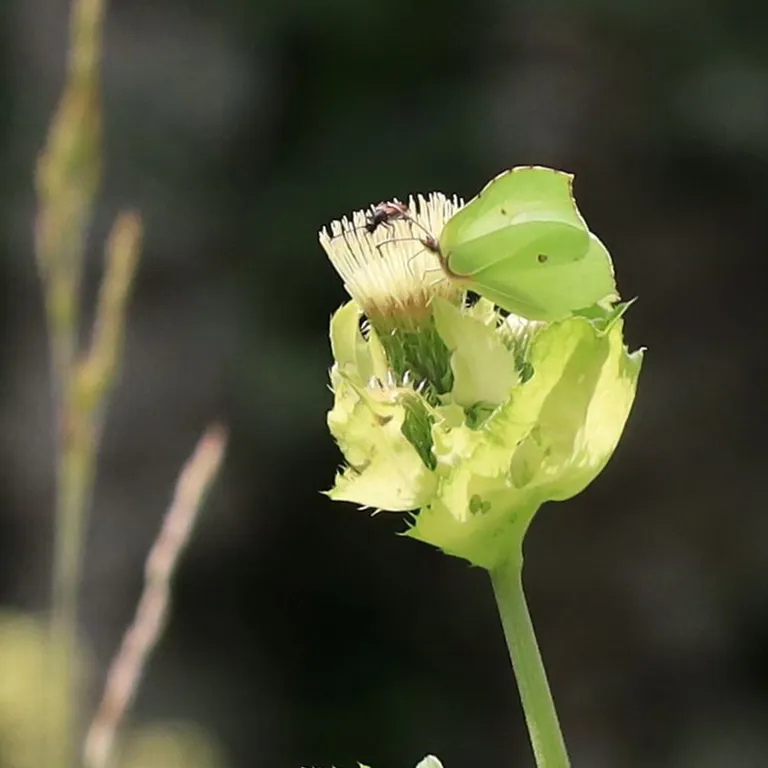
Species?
Gonepteryx rhamni
